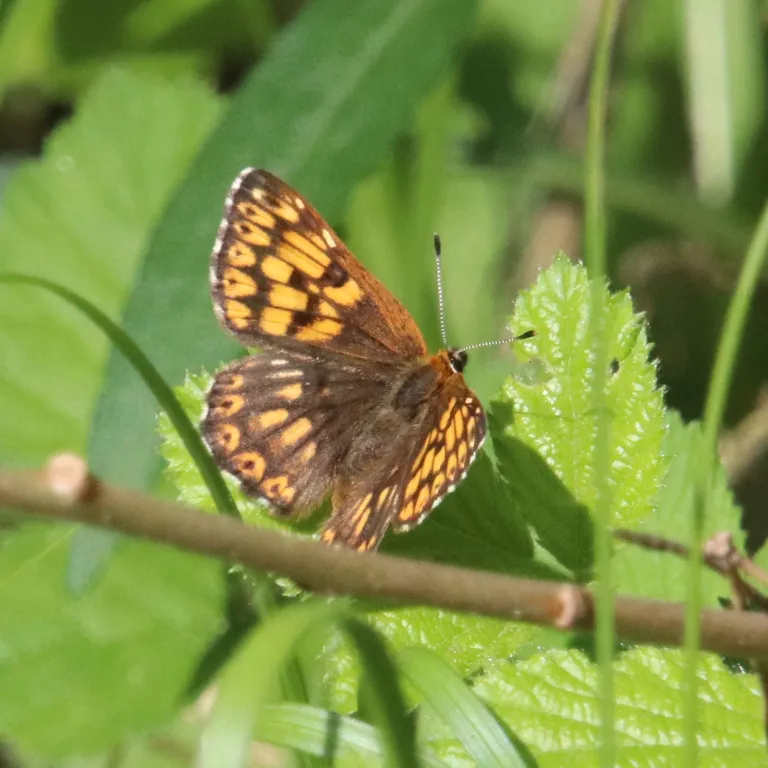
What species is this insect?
Hamearis lucina
